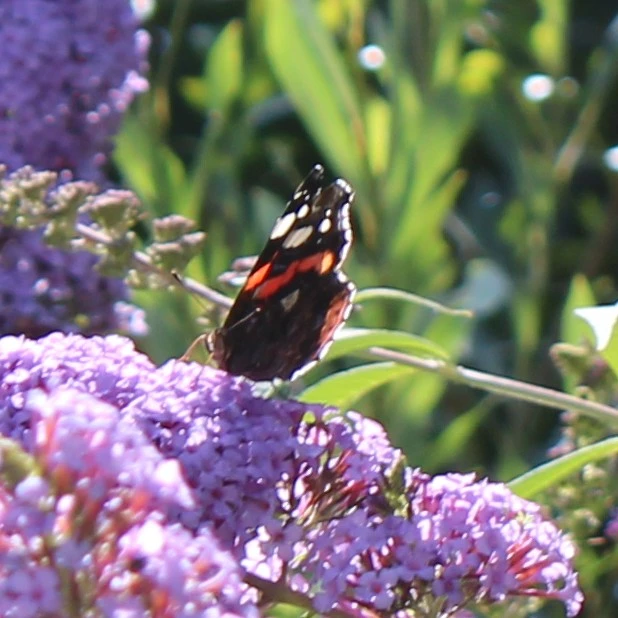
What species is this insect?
Vanessa atalanta
